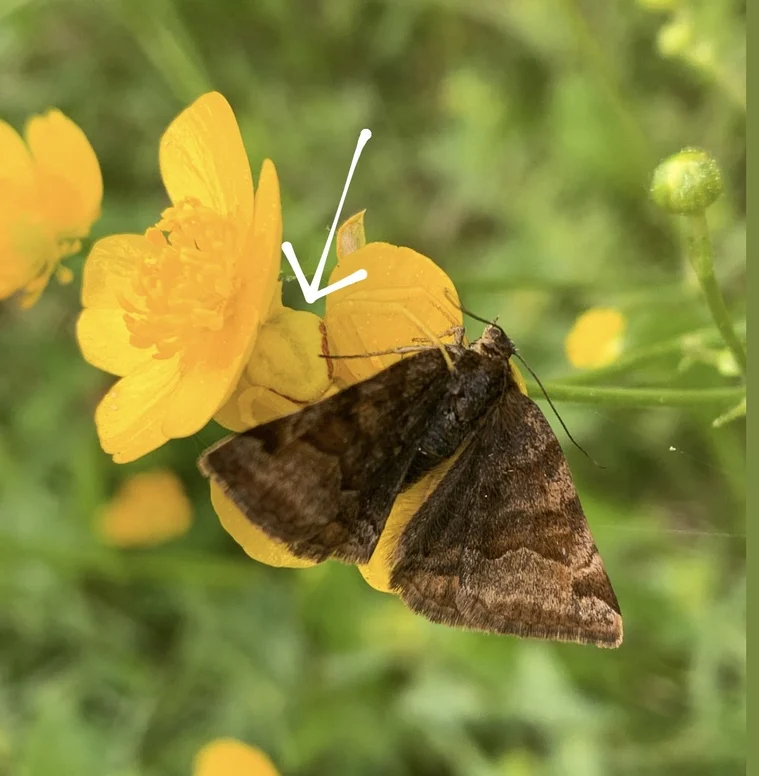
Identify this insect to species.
Euclidia glyphica
